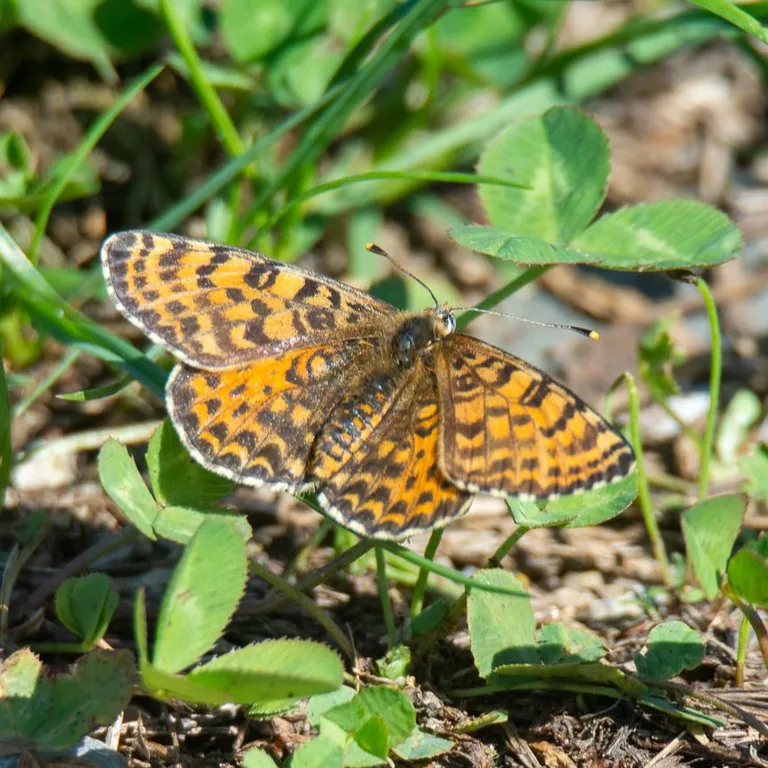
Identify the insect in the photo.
Melitaea didyma
